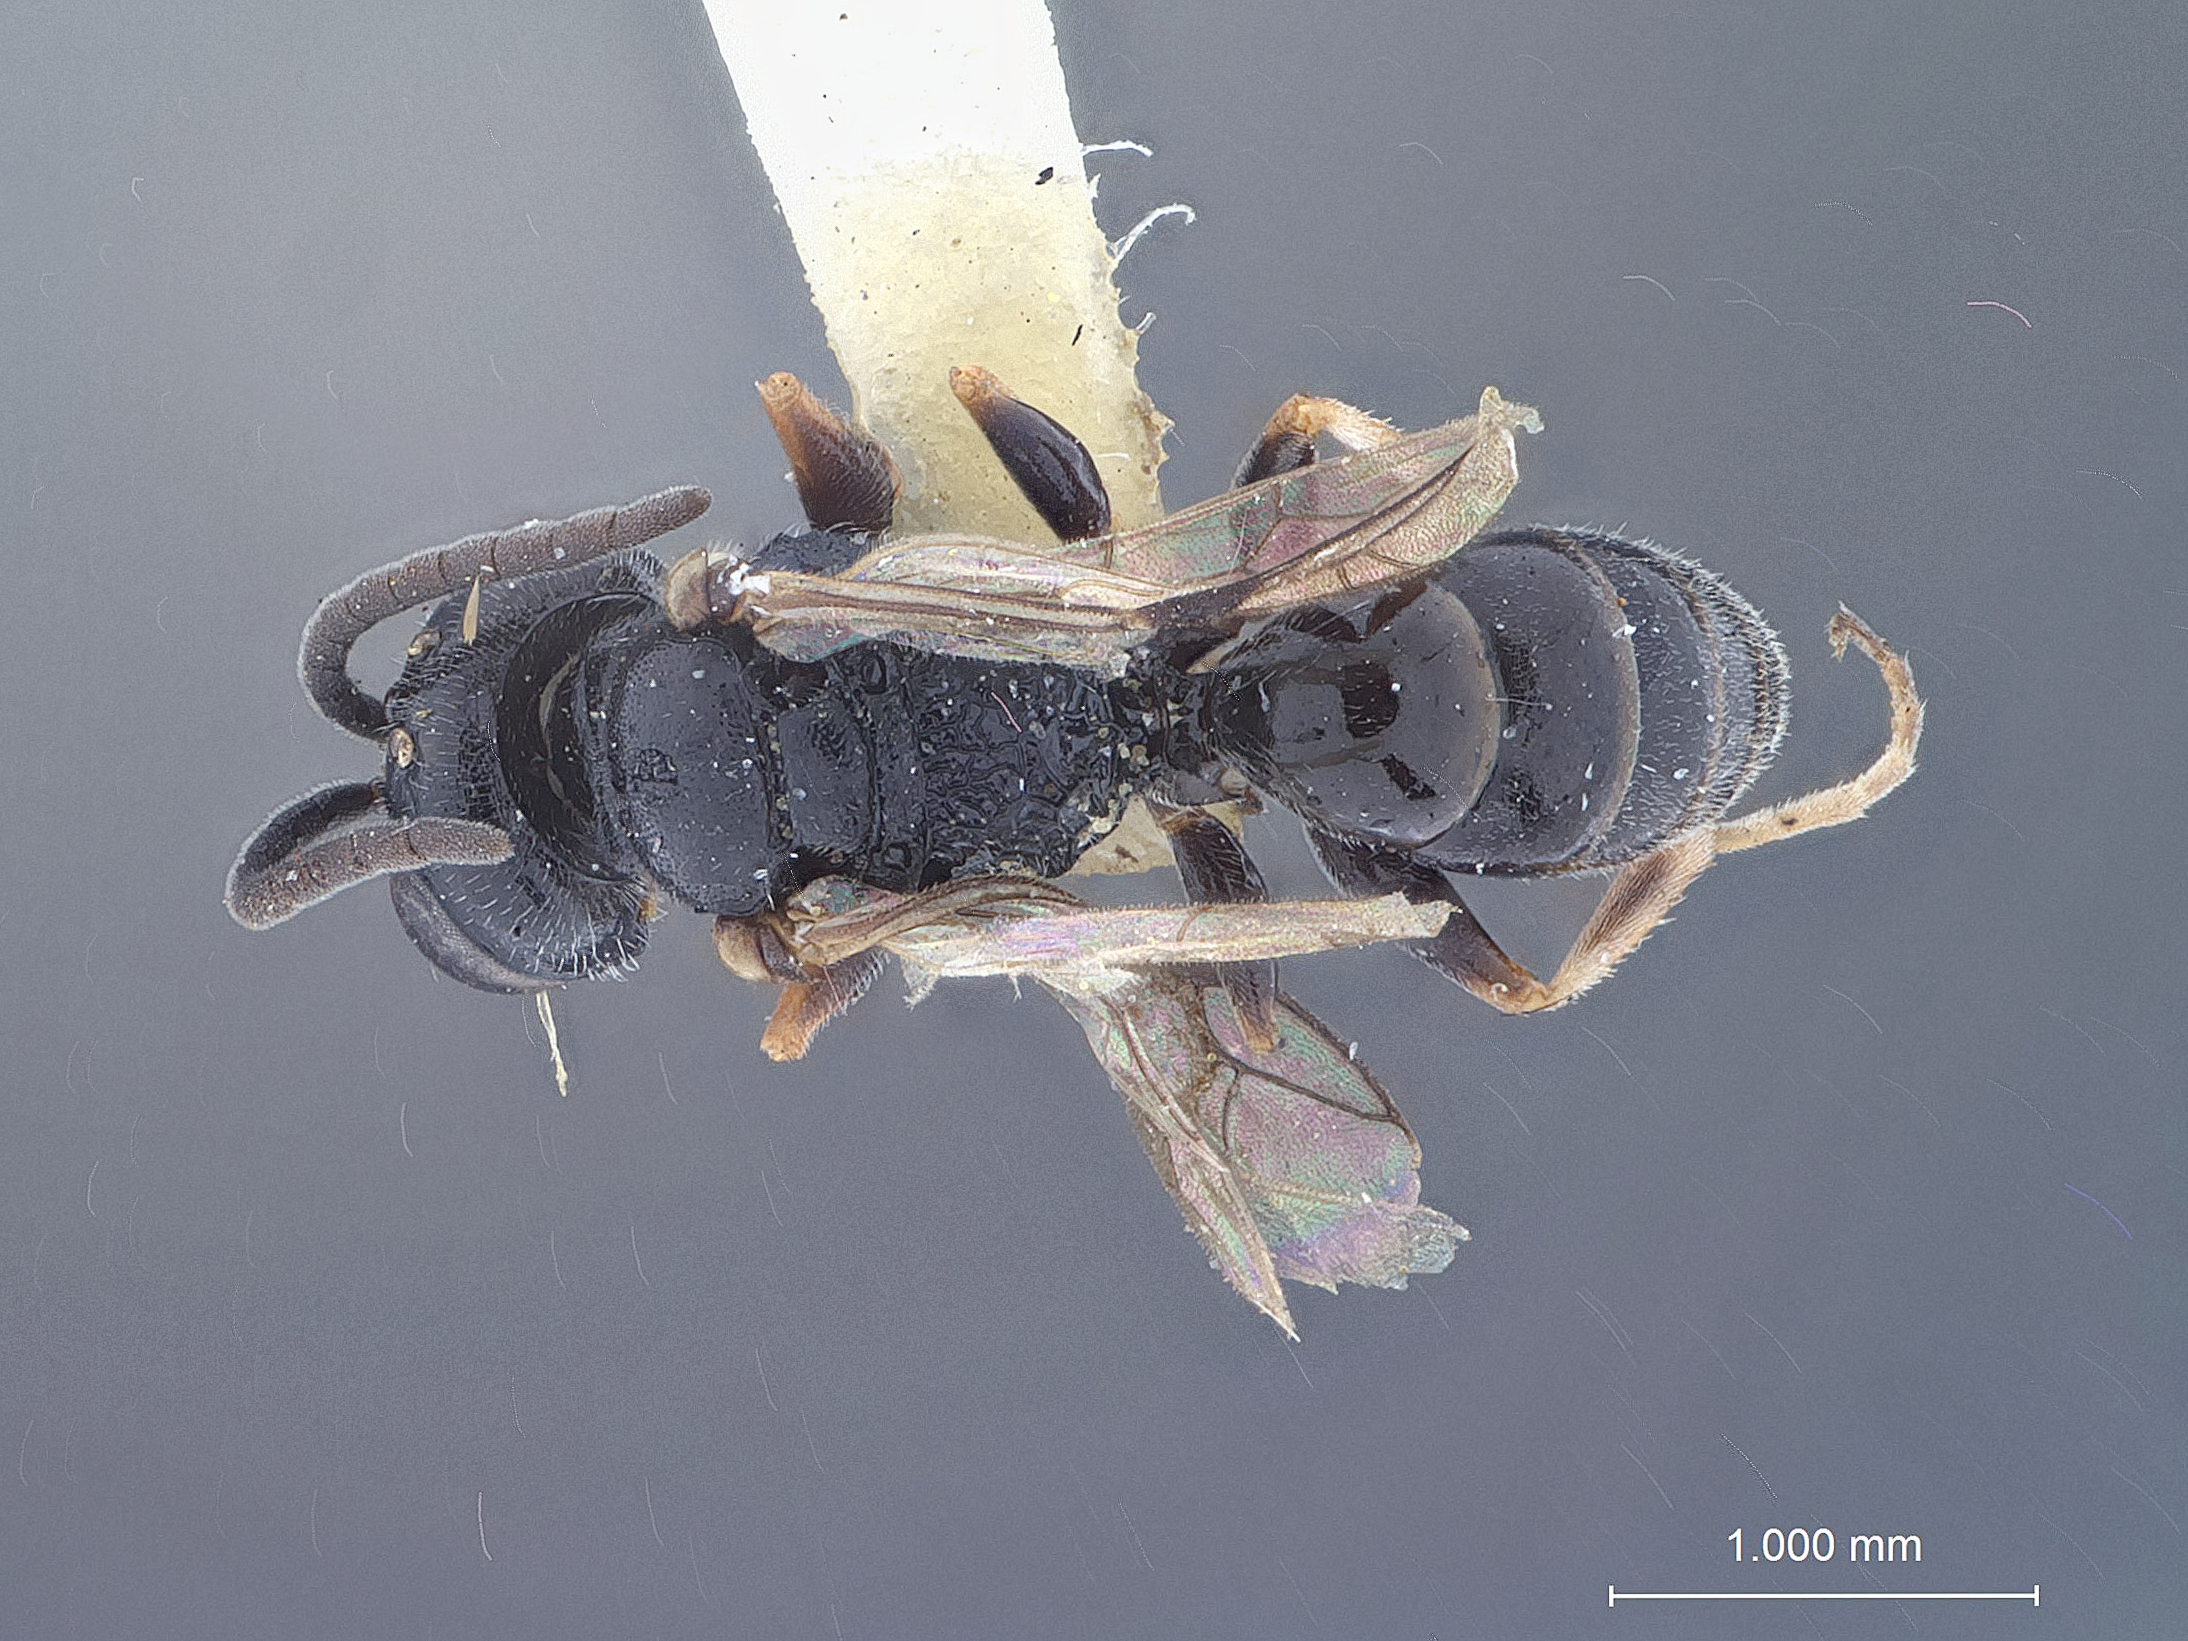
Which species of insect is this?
Diodontus bidentatus
